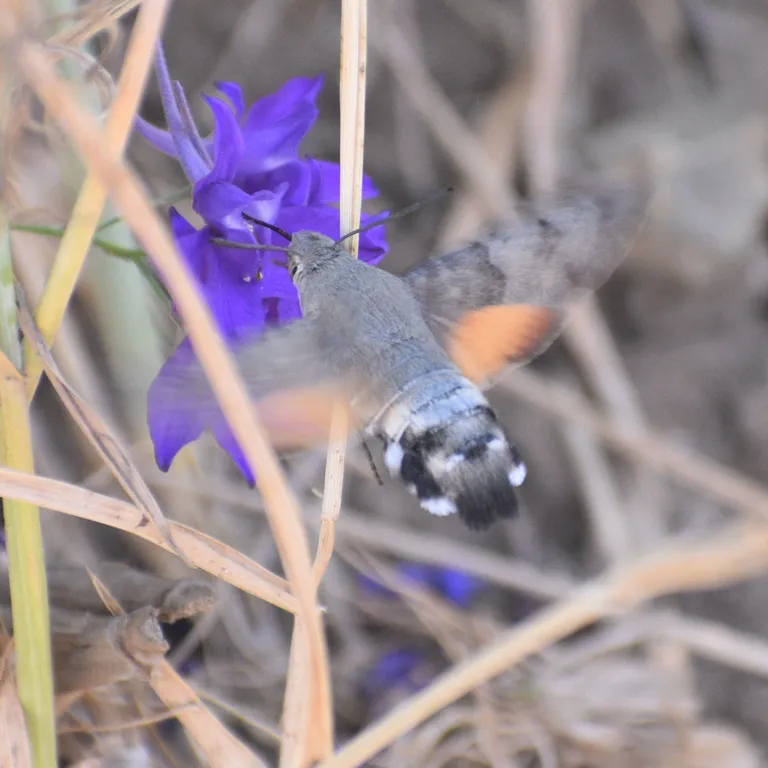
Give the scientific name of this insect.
Macroglossum stellatarum
